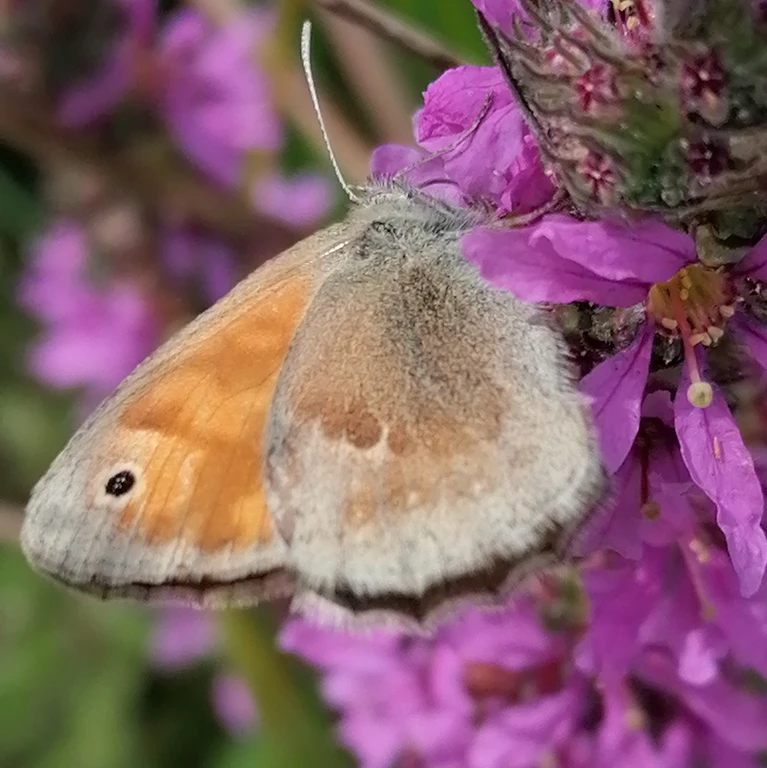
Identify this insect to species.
Coenonympha pamphilus
